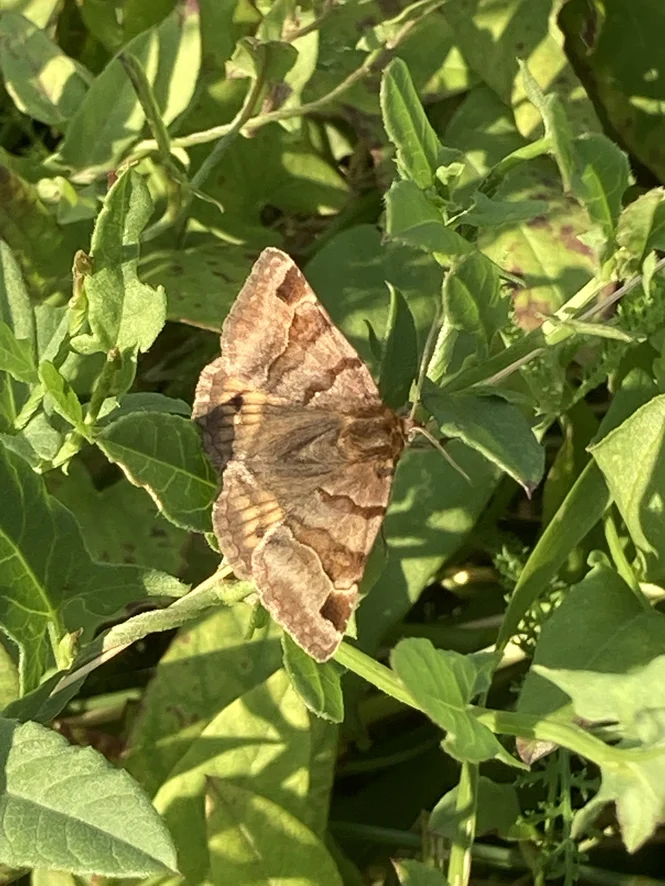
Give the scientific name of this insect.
Euclidia glyphica
